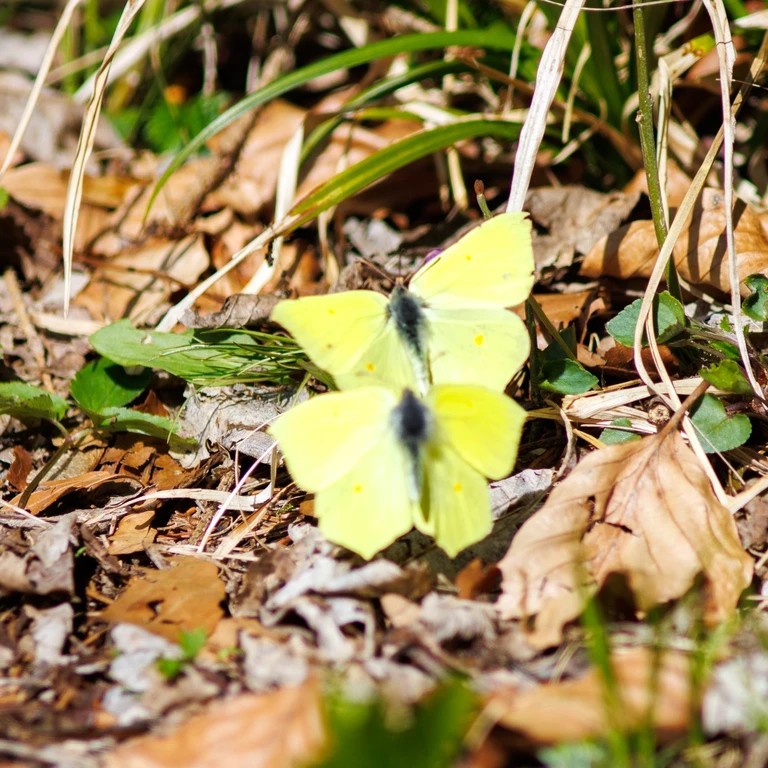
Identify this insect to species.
Gonepteryx rhamni
